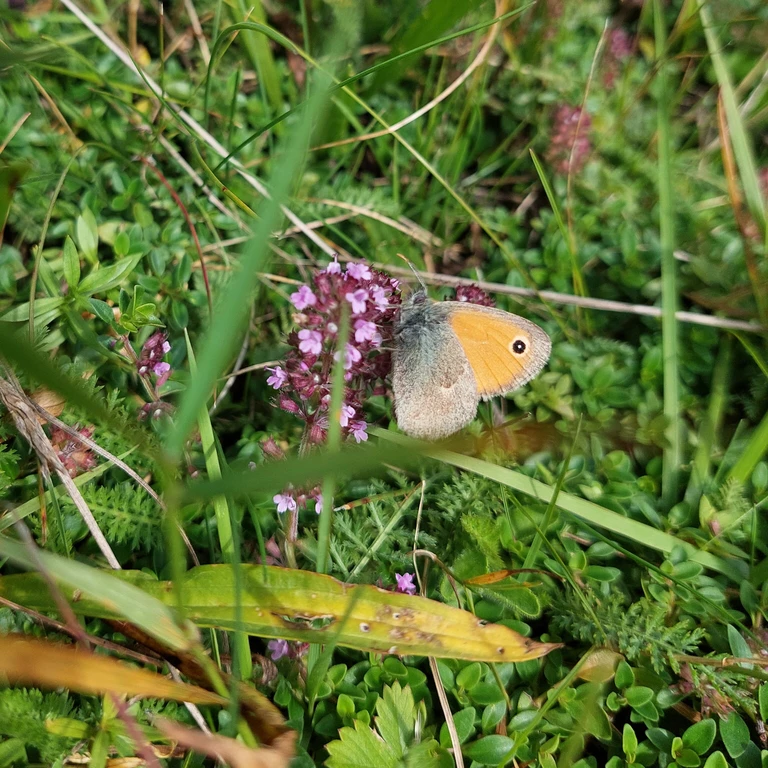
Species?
Coenonympha pamphilus
